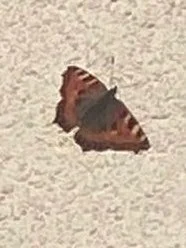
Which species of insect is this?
Aglais urticae
